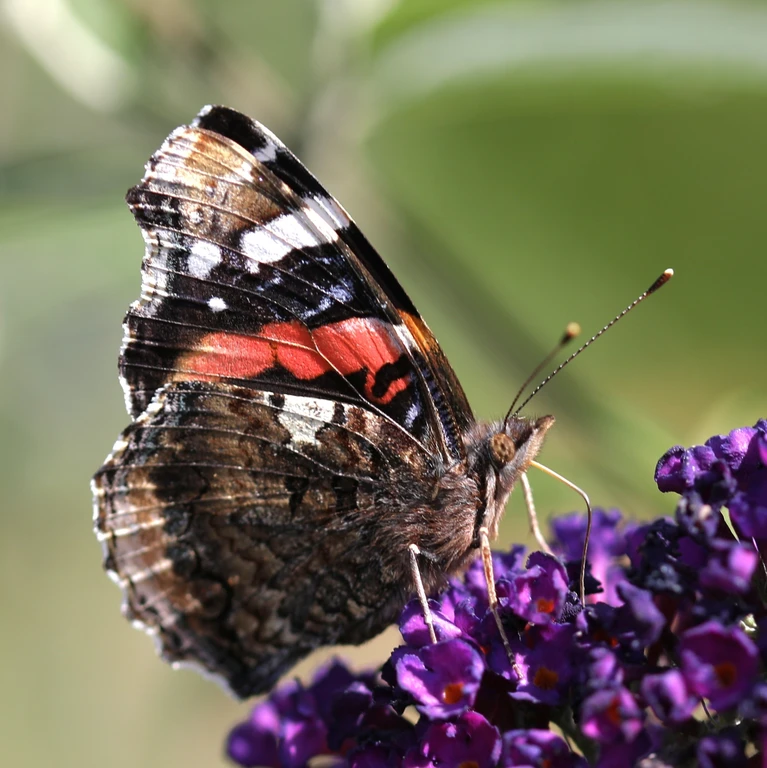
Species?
Vanessa atalanta
